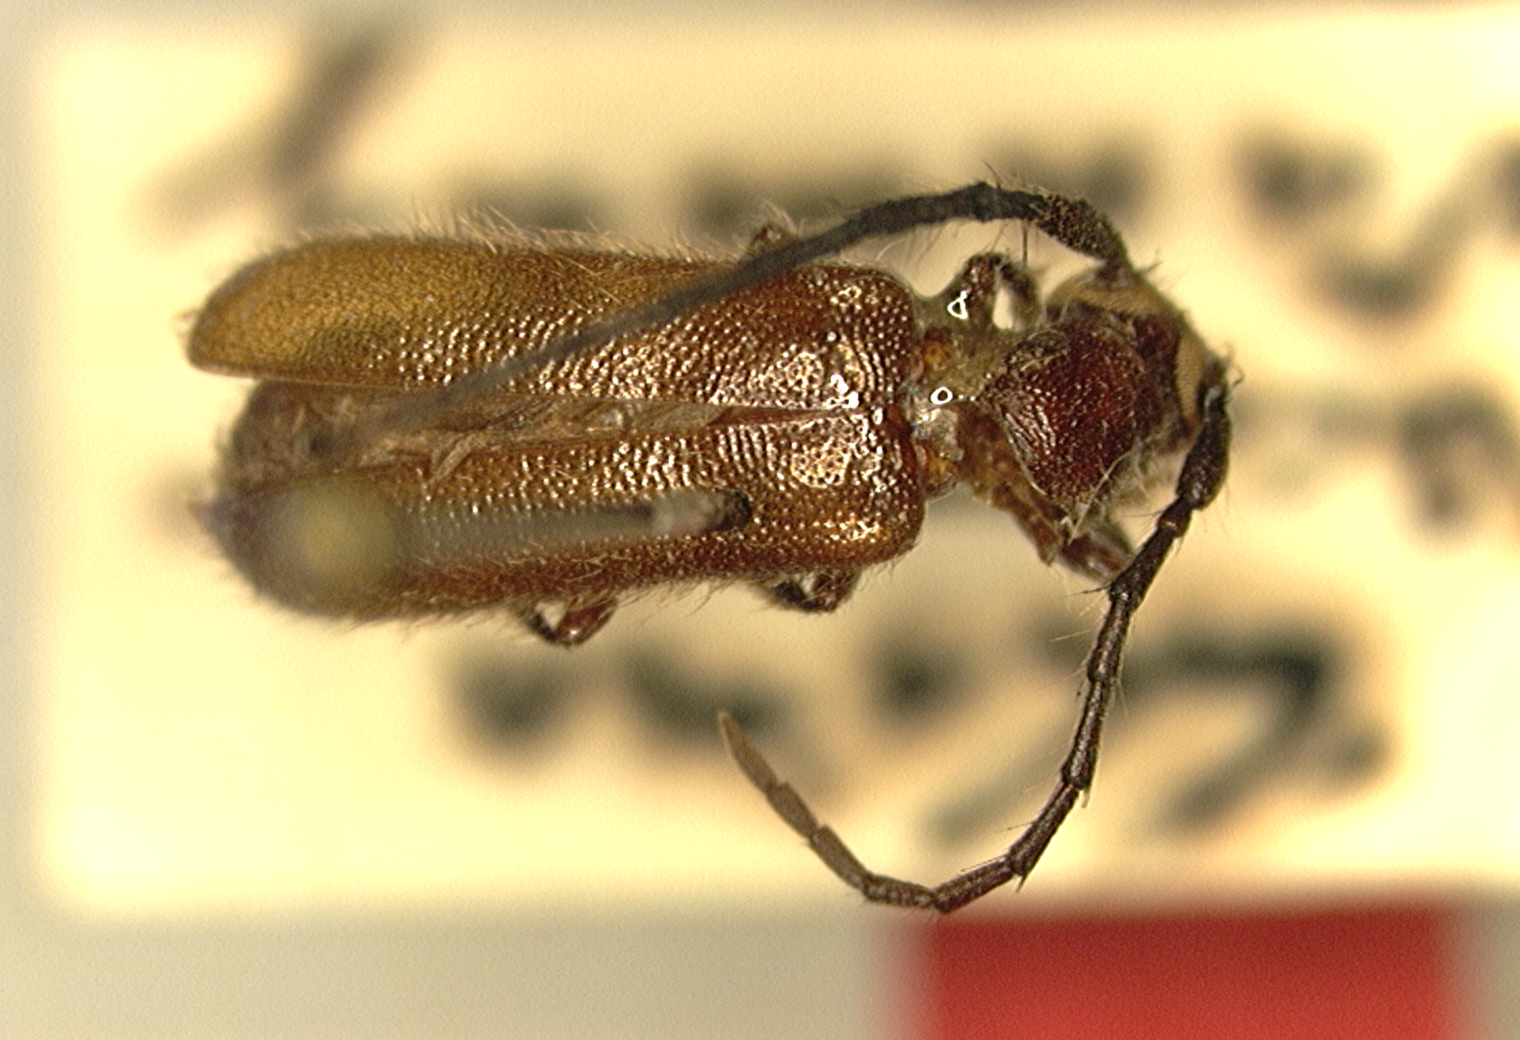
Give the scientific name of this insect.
Sophronica chinensis
